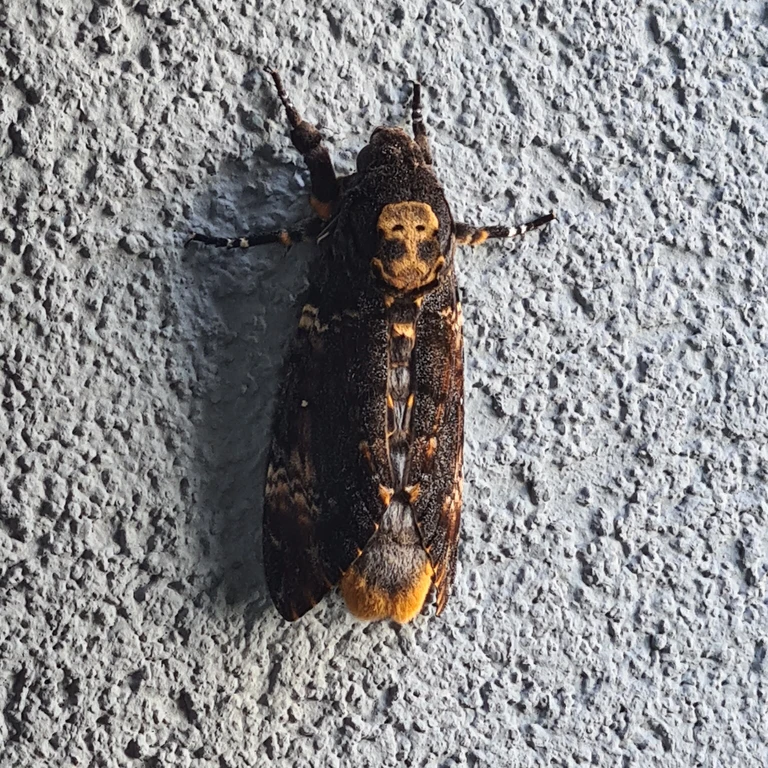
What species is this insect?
Acherontia atropos
